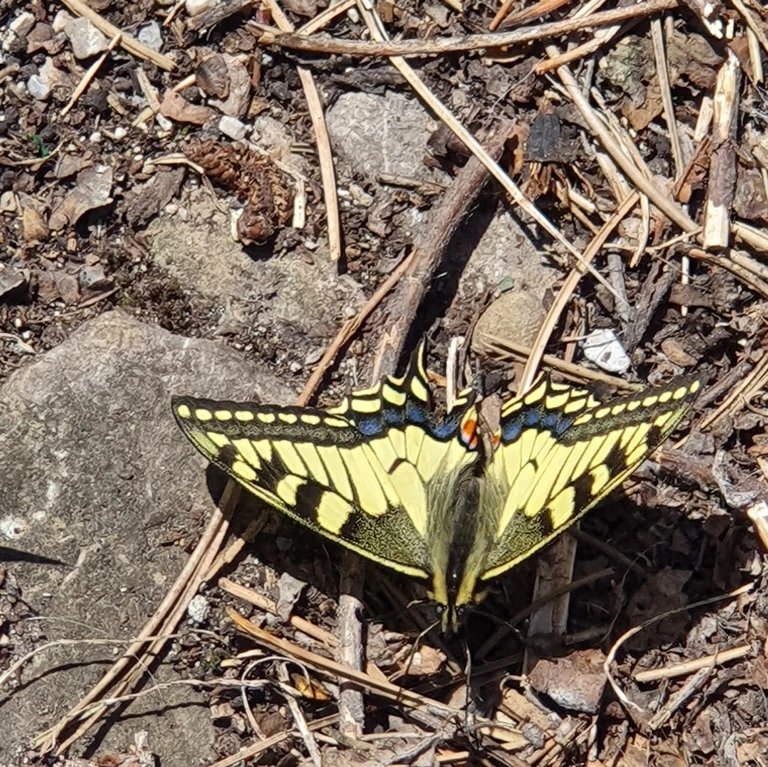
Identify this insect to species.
Papilio machaon
